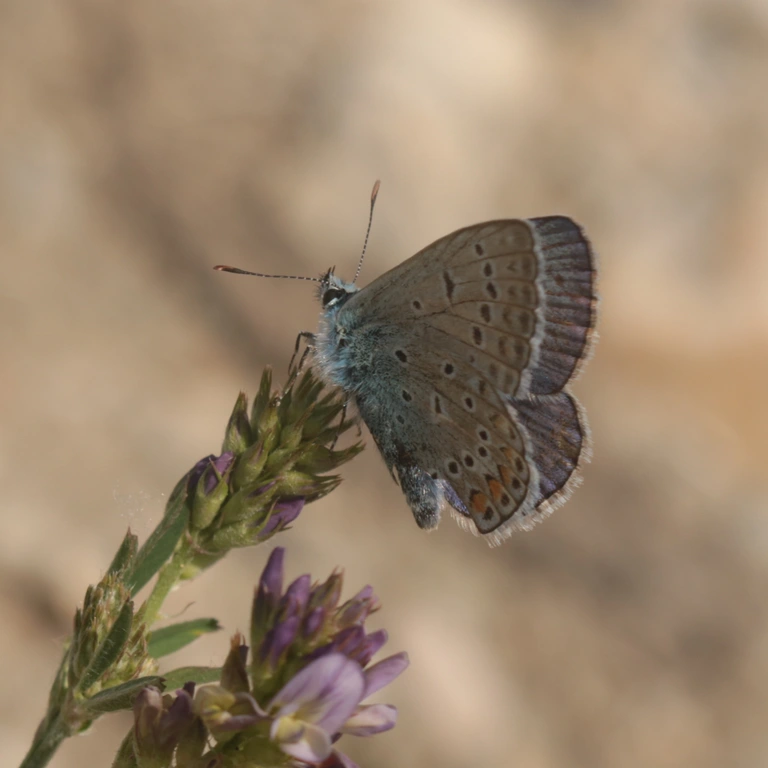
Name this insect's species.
Polyommatus icarus
